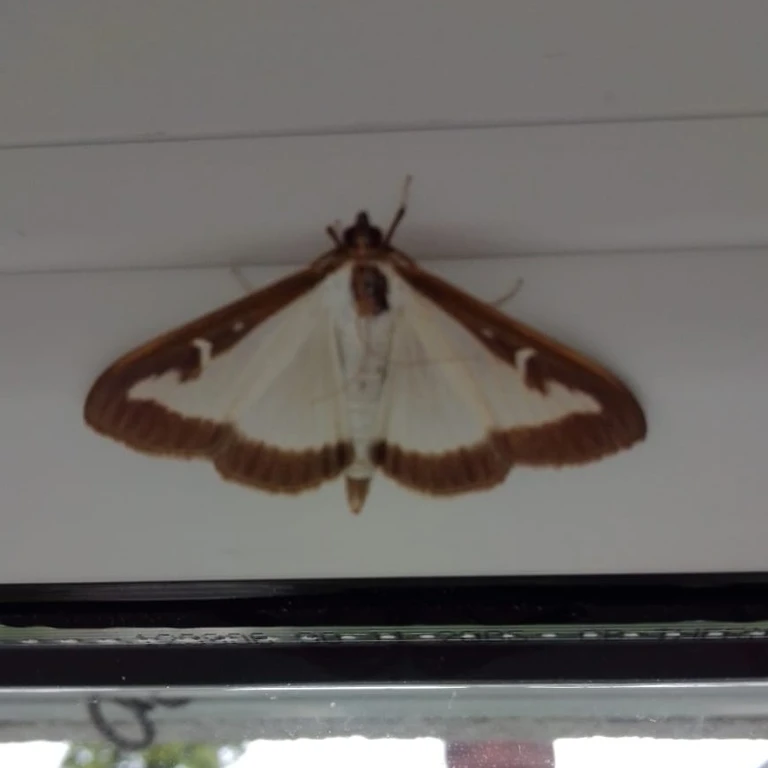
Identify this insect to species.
Cydalima perspectalis
